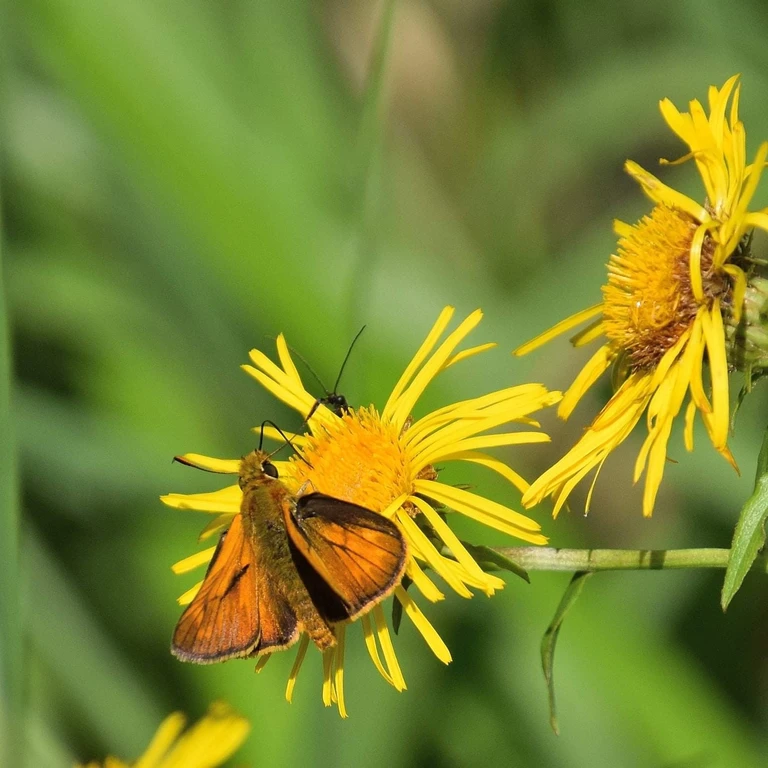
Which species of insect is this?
Ochlodes sylvanus (also Ochlodes venata)
